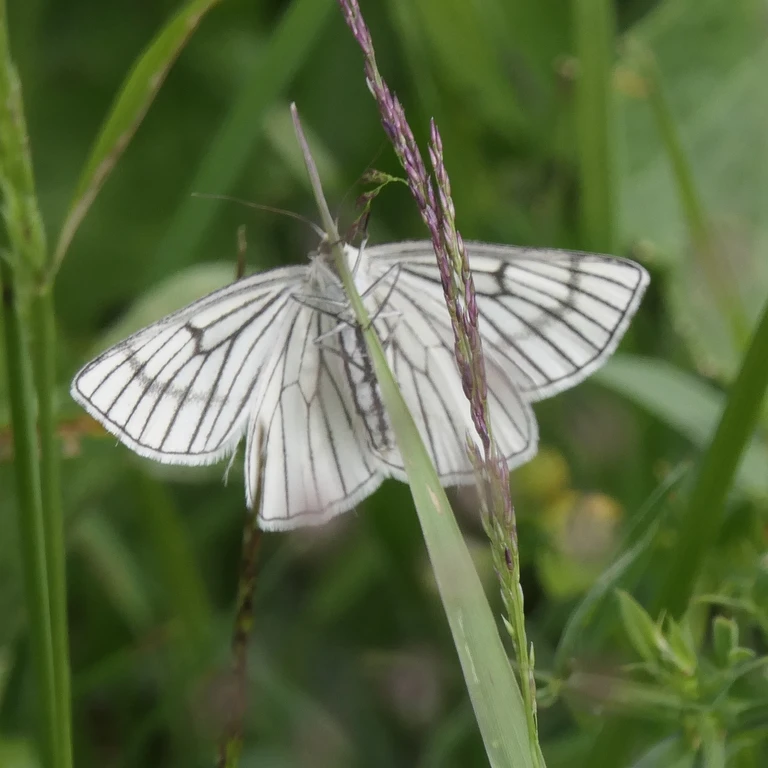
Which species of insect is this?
Siona lineata
